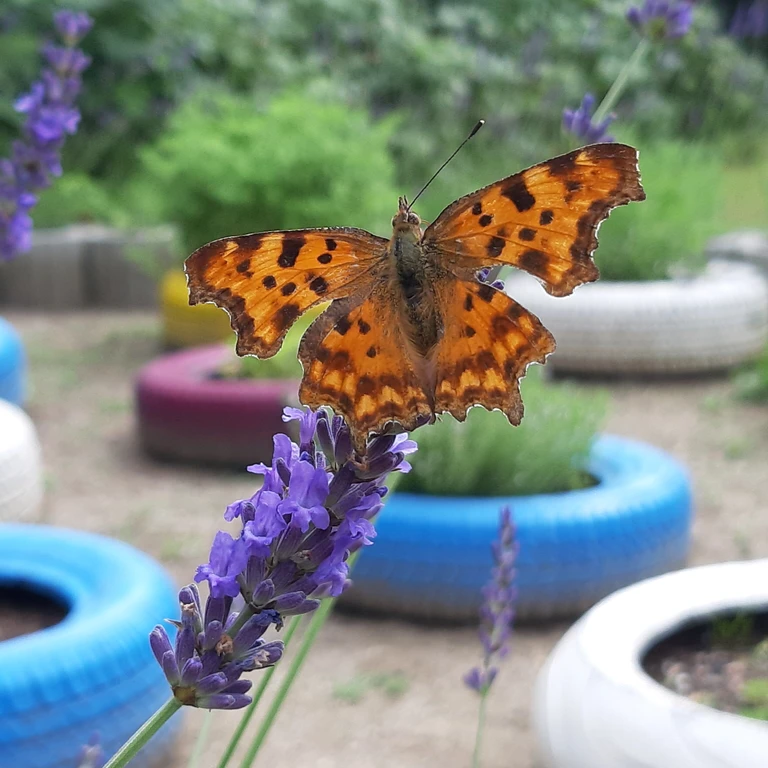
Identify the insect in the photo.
Polygonia c-album
